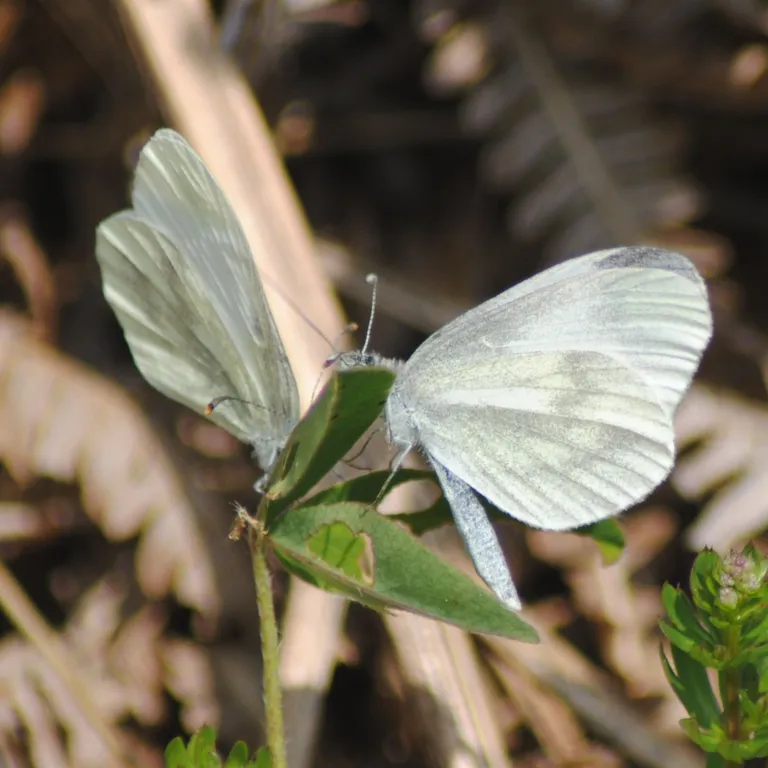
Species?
Leptidea sinapis/juvernica
